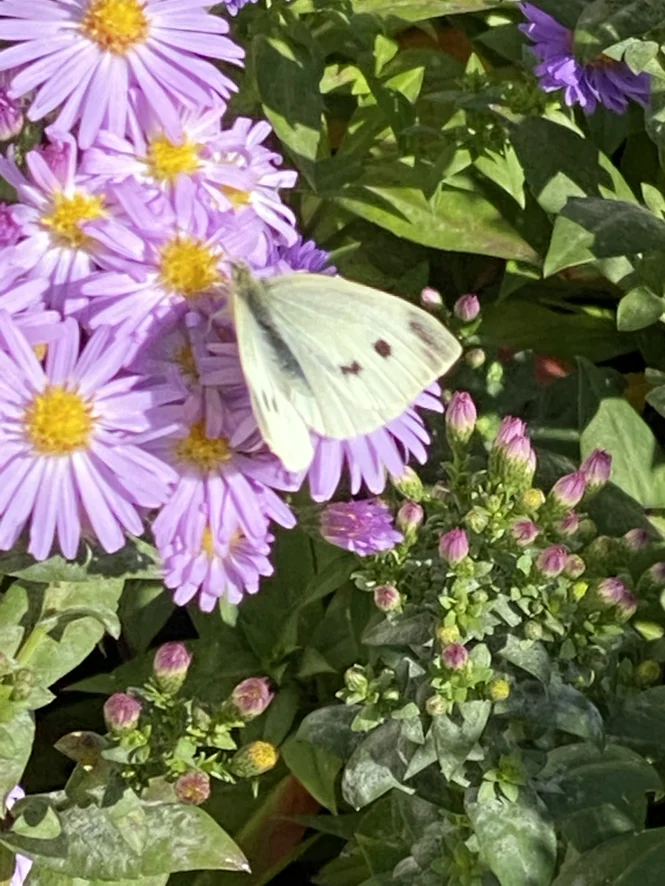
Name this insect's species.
Pieris rapae
